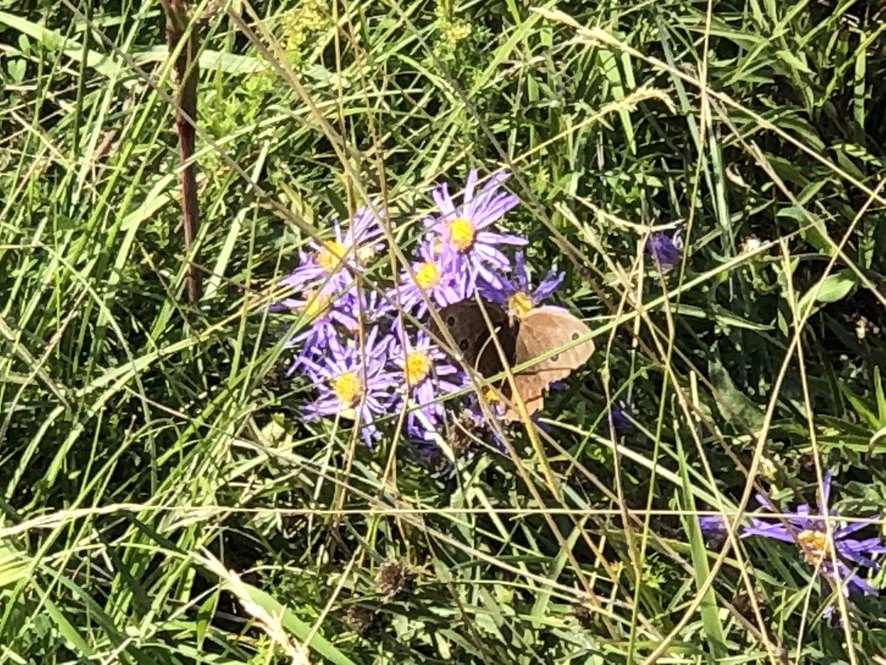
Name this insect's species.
Minois dryas
